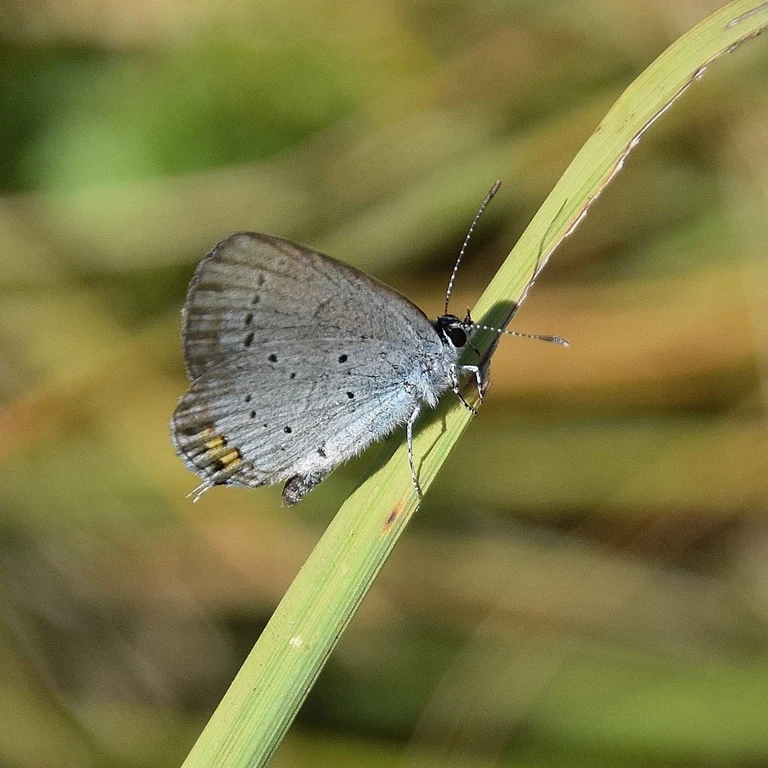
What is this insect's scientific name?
Cupido argiades (also Elkalyce argiades)
